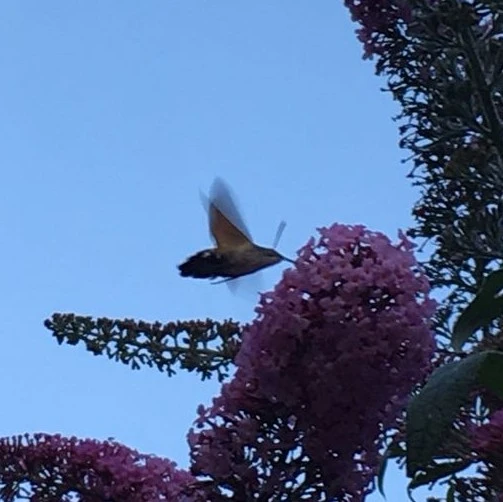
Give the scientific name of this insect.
Macroglossum stellatarum
